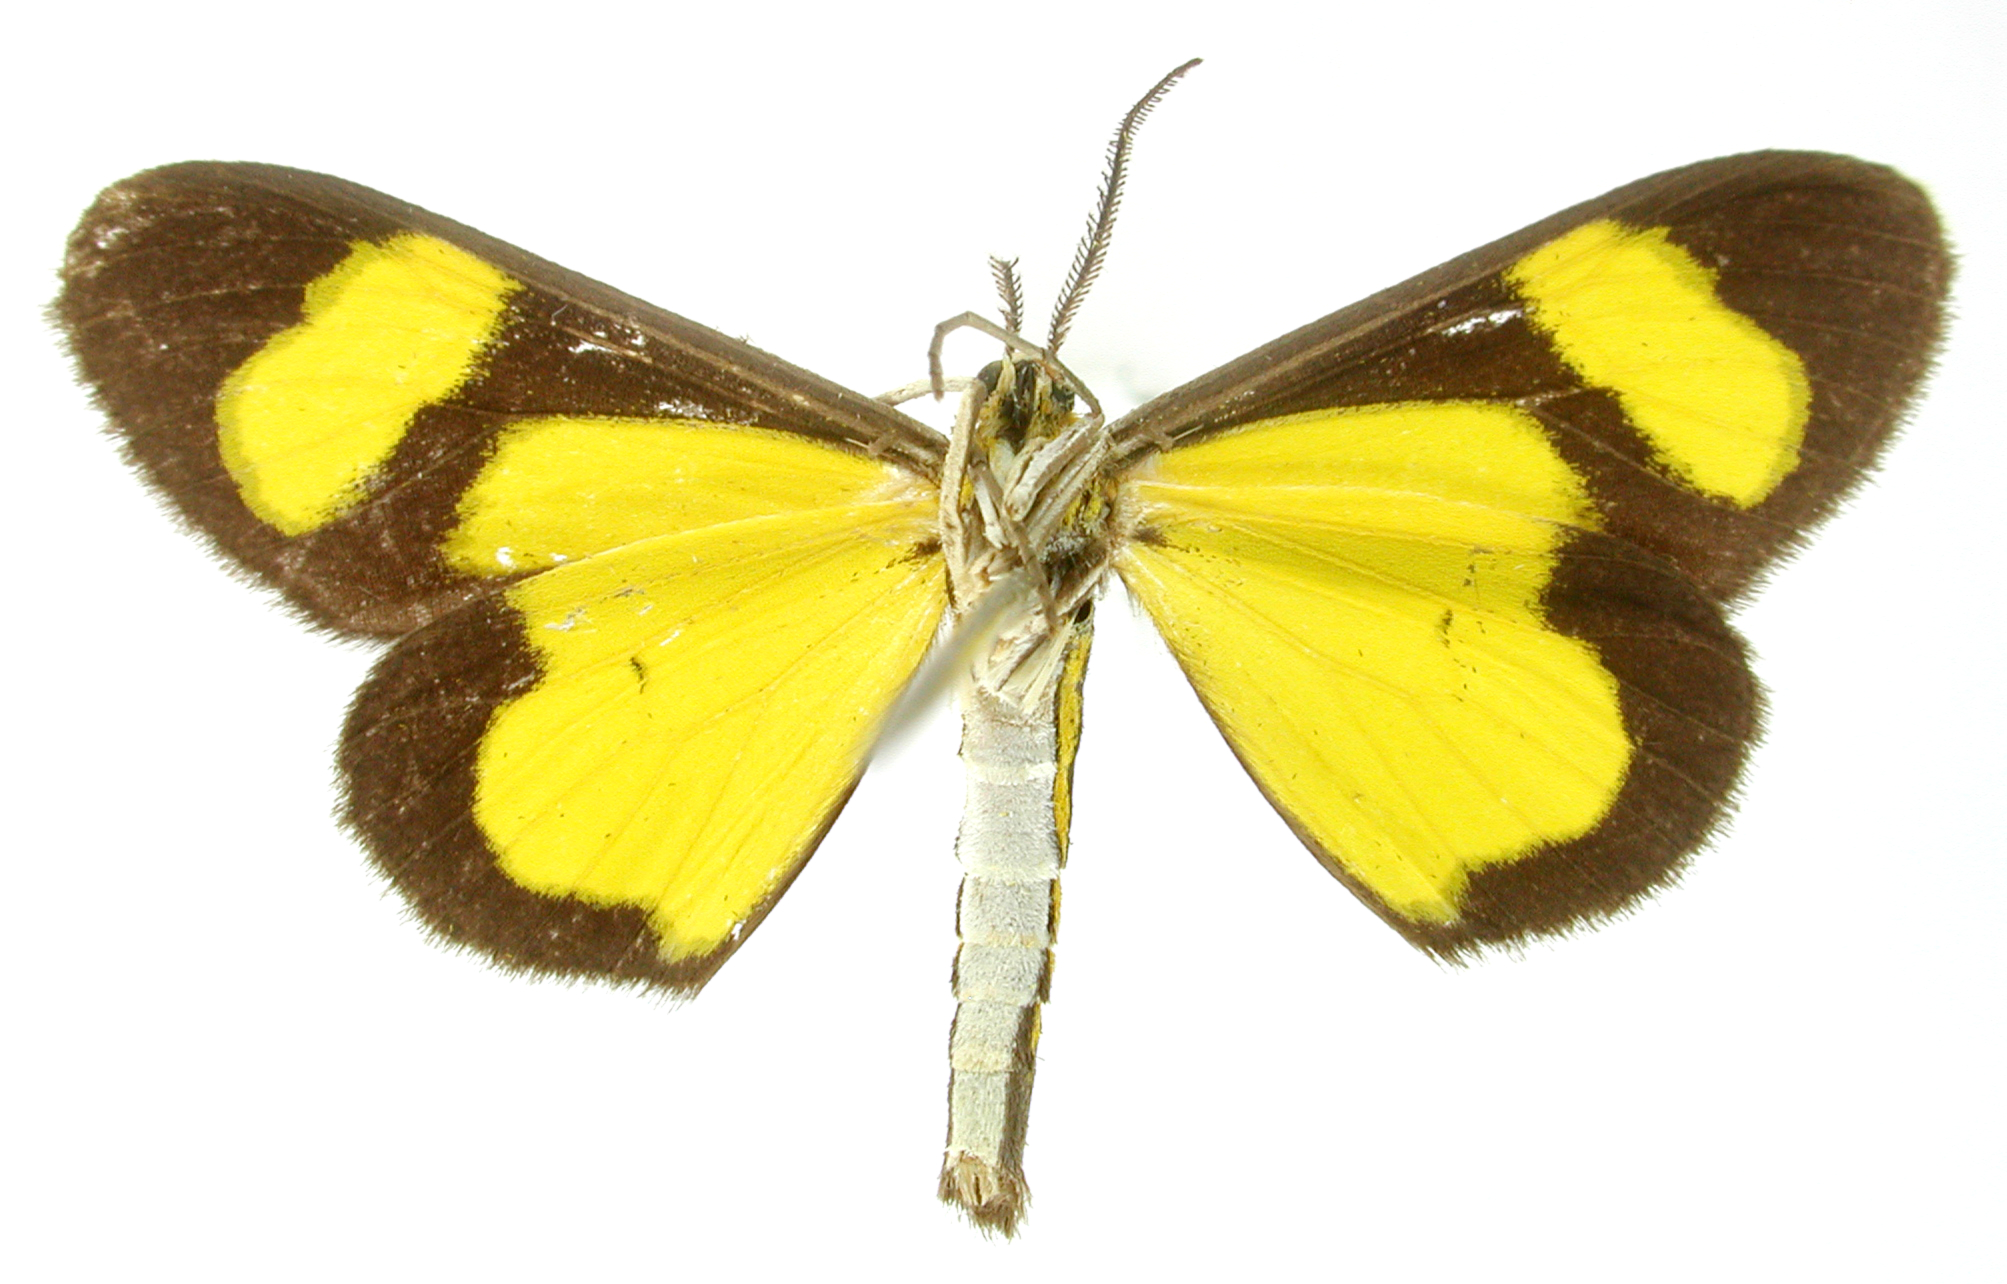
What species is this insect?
Cyllopoda bipuncta
